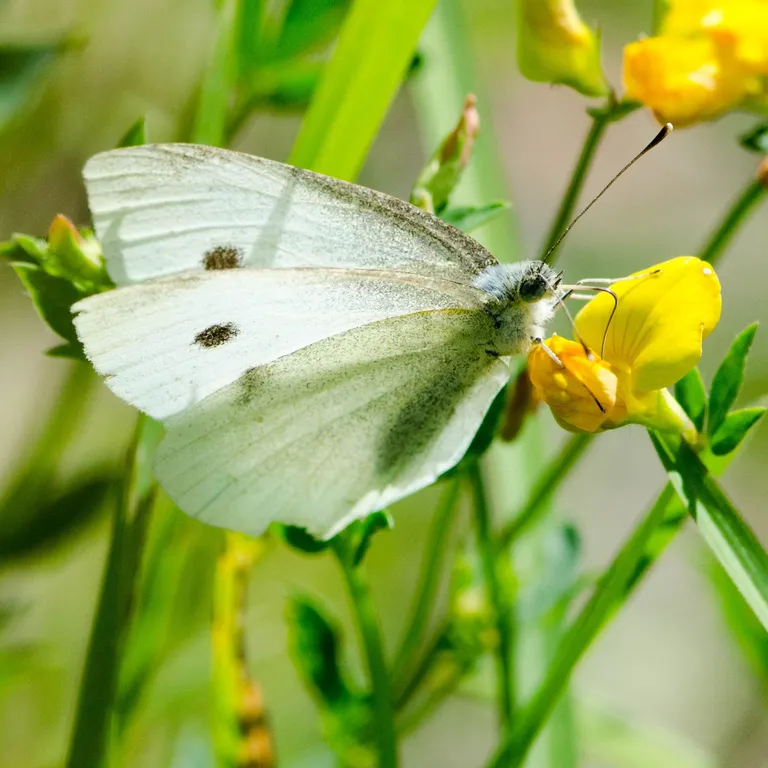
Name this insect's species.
Pieris rapae
